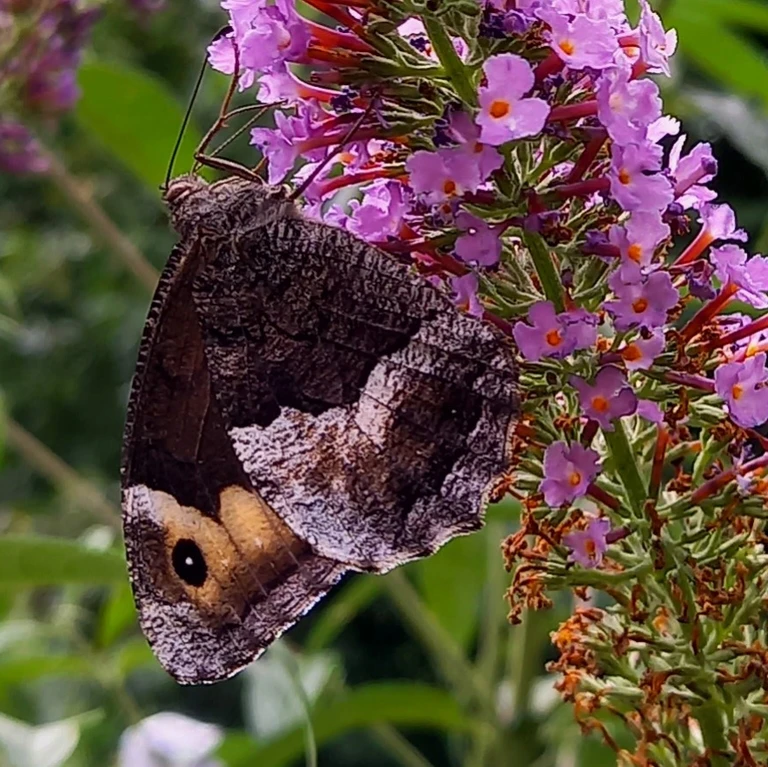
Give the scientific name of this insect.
Hipparchia fagi
